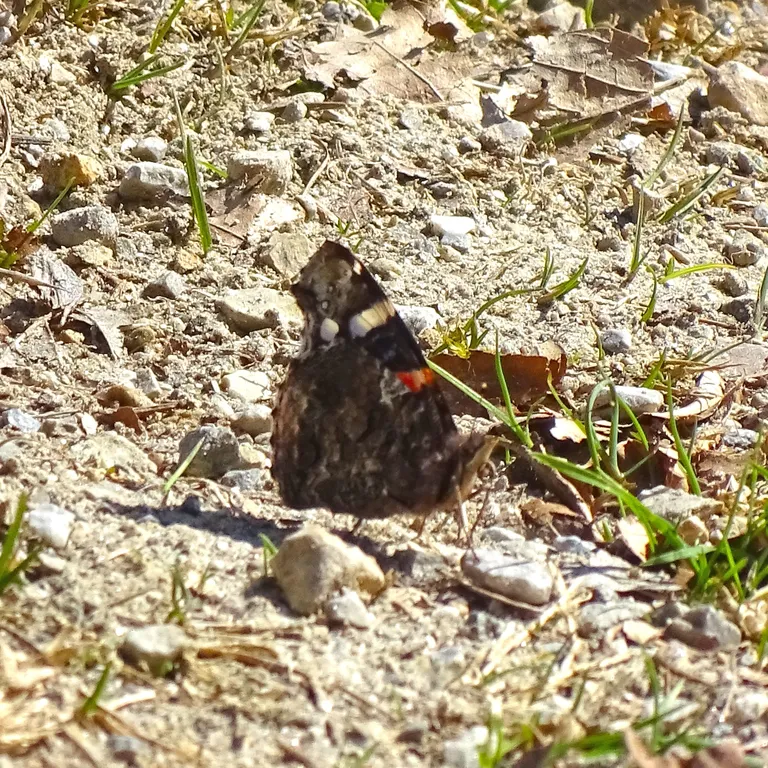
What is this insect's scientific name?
Vanessa atalanta
